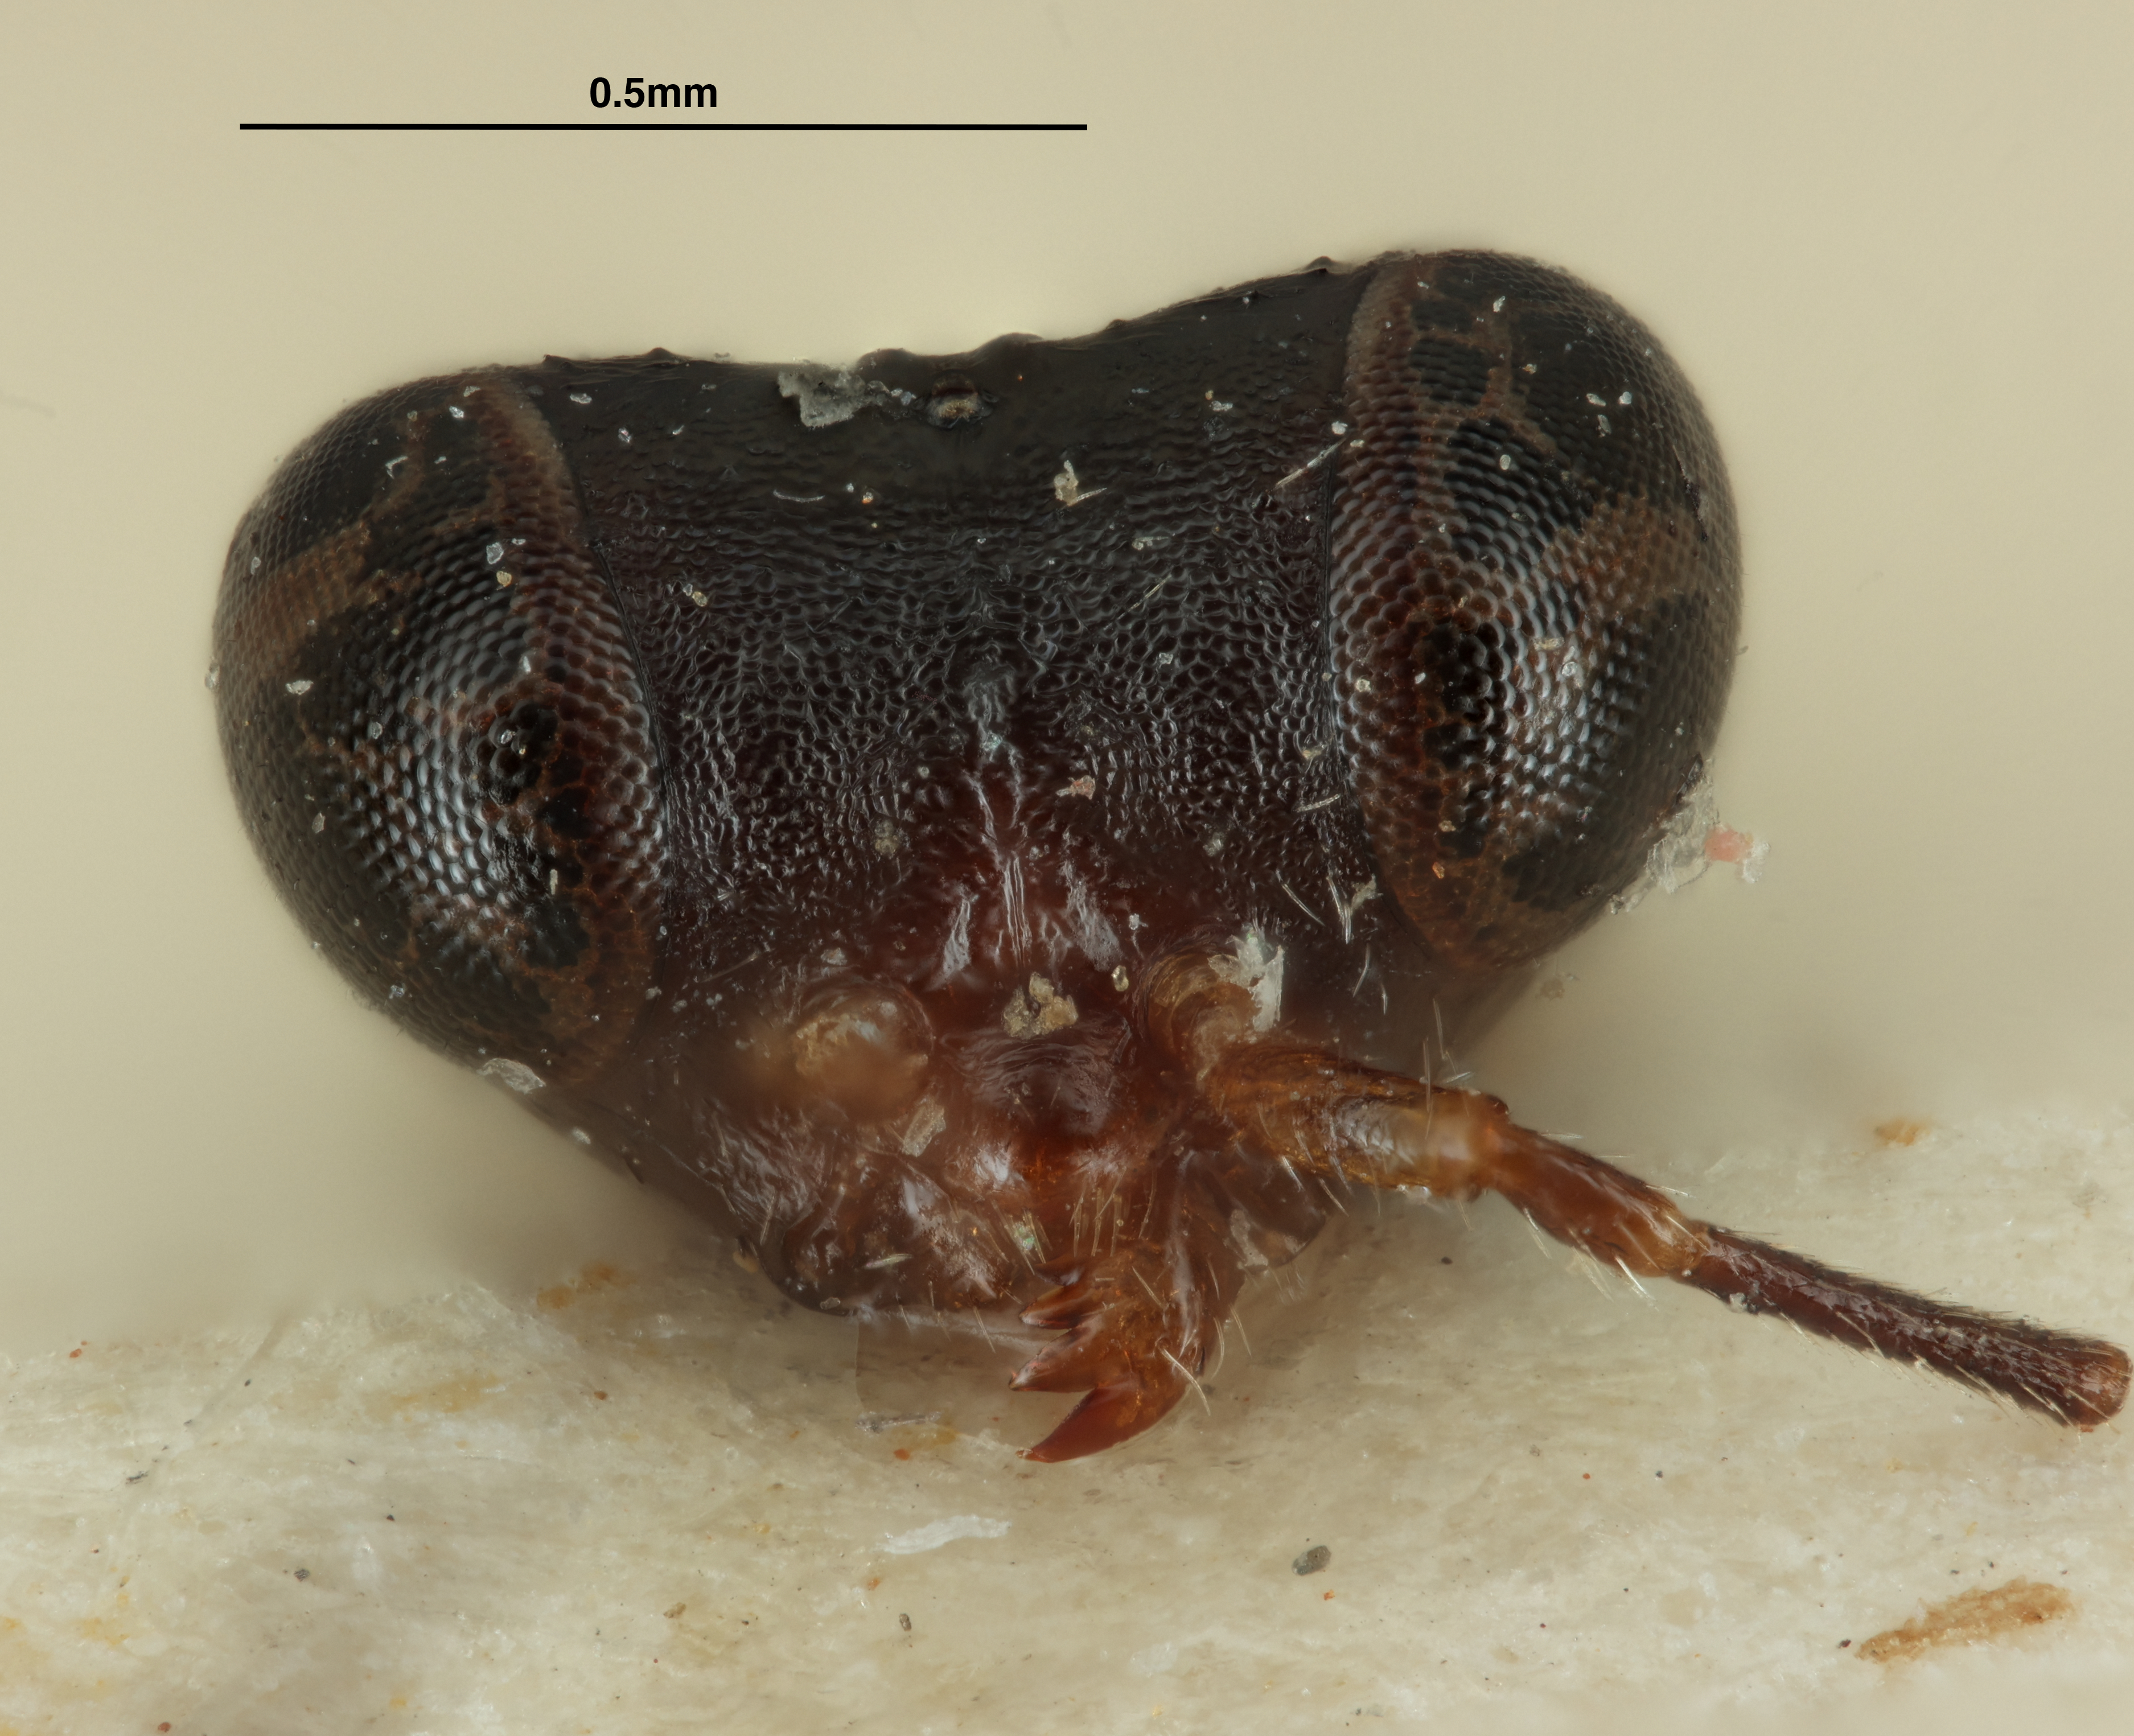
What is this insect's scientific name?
Cyrtogonatopus clavicornis
